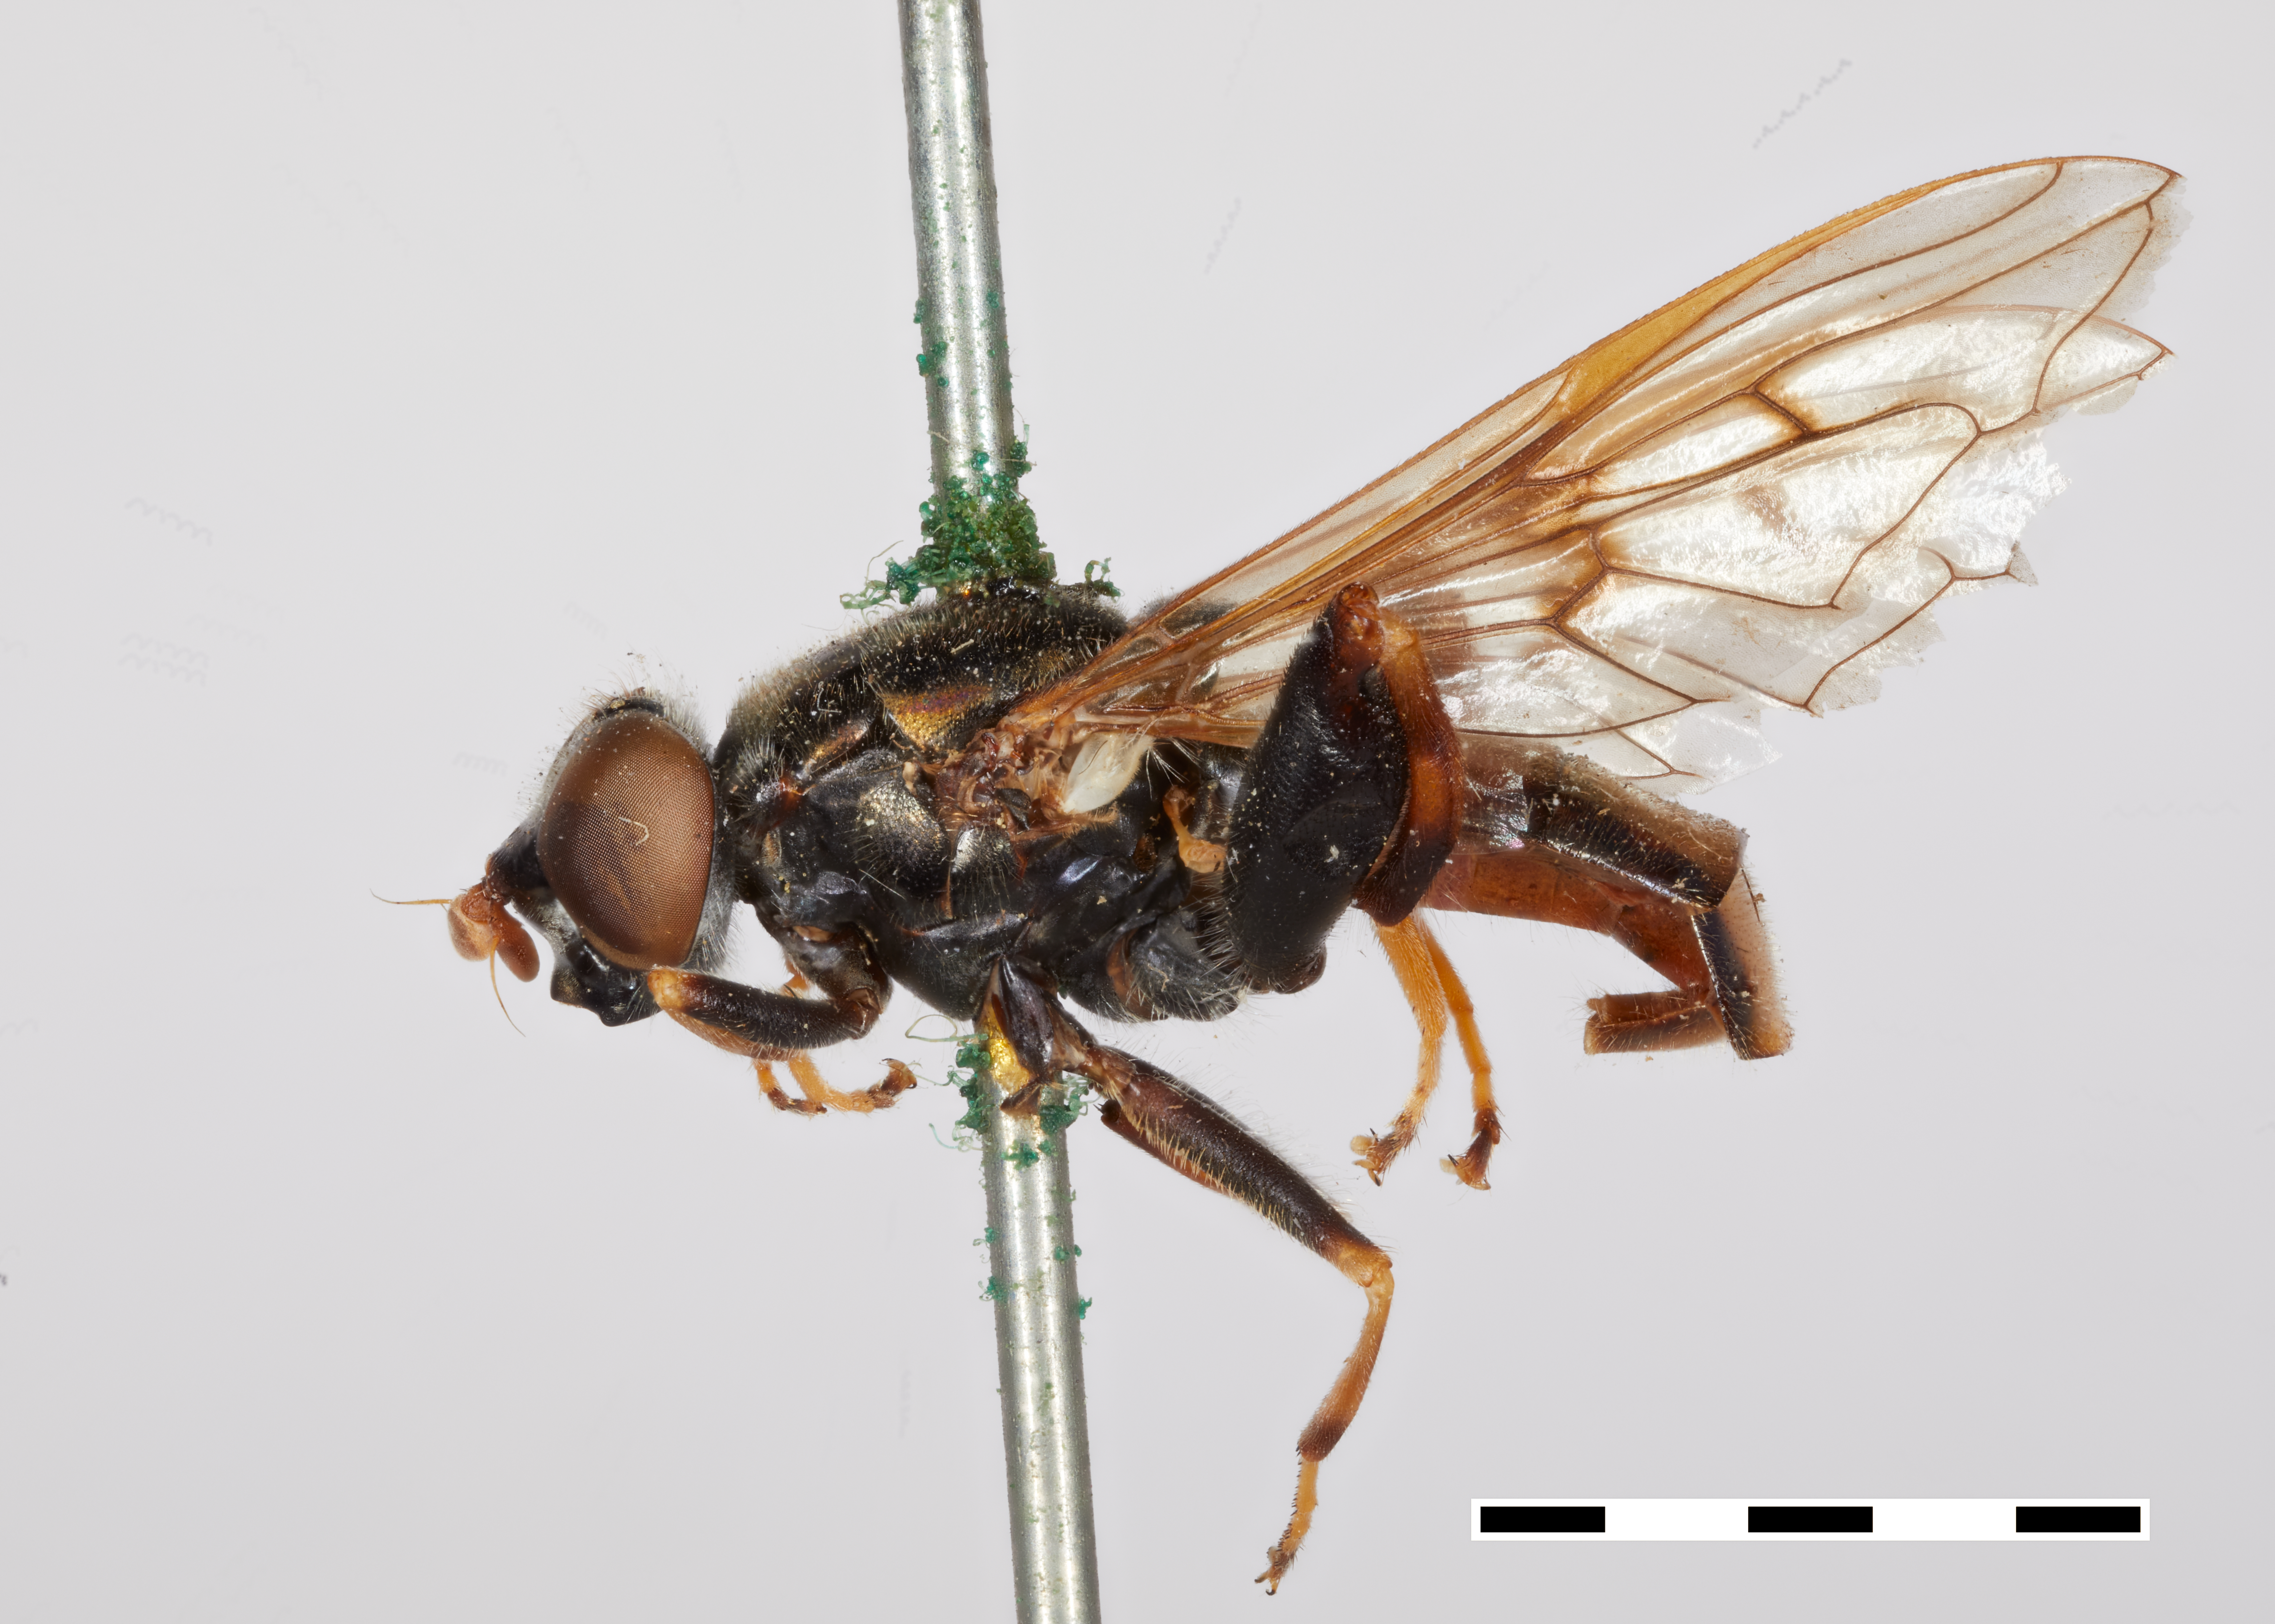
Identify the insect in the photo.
Xylota marginalis
